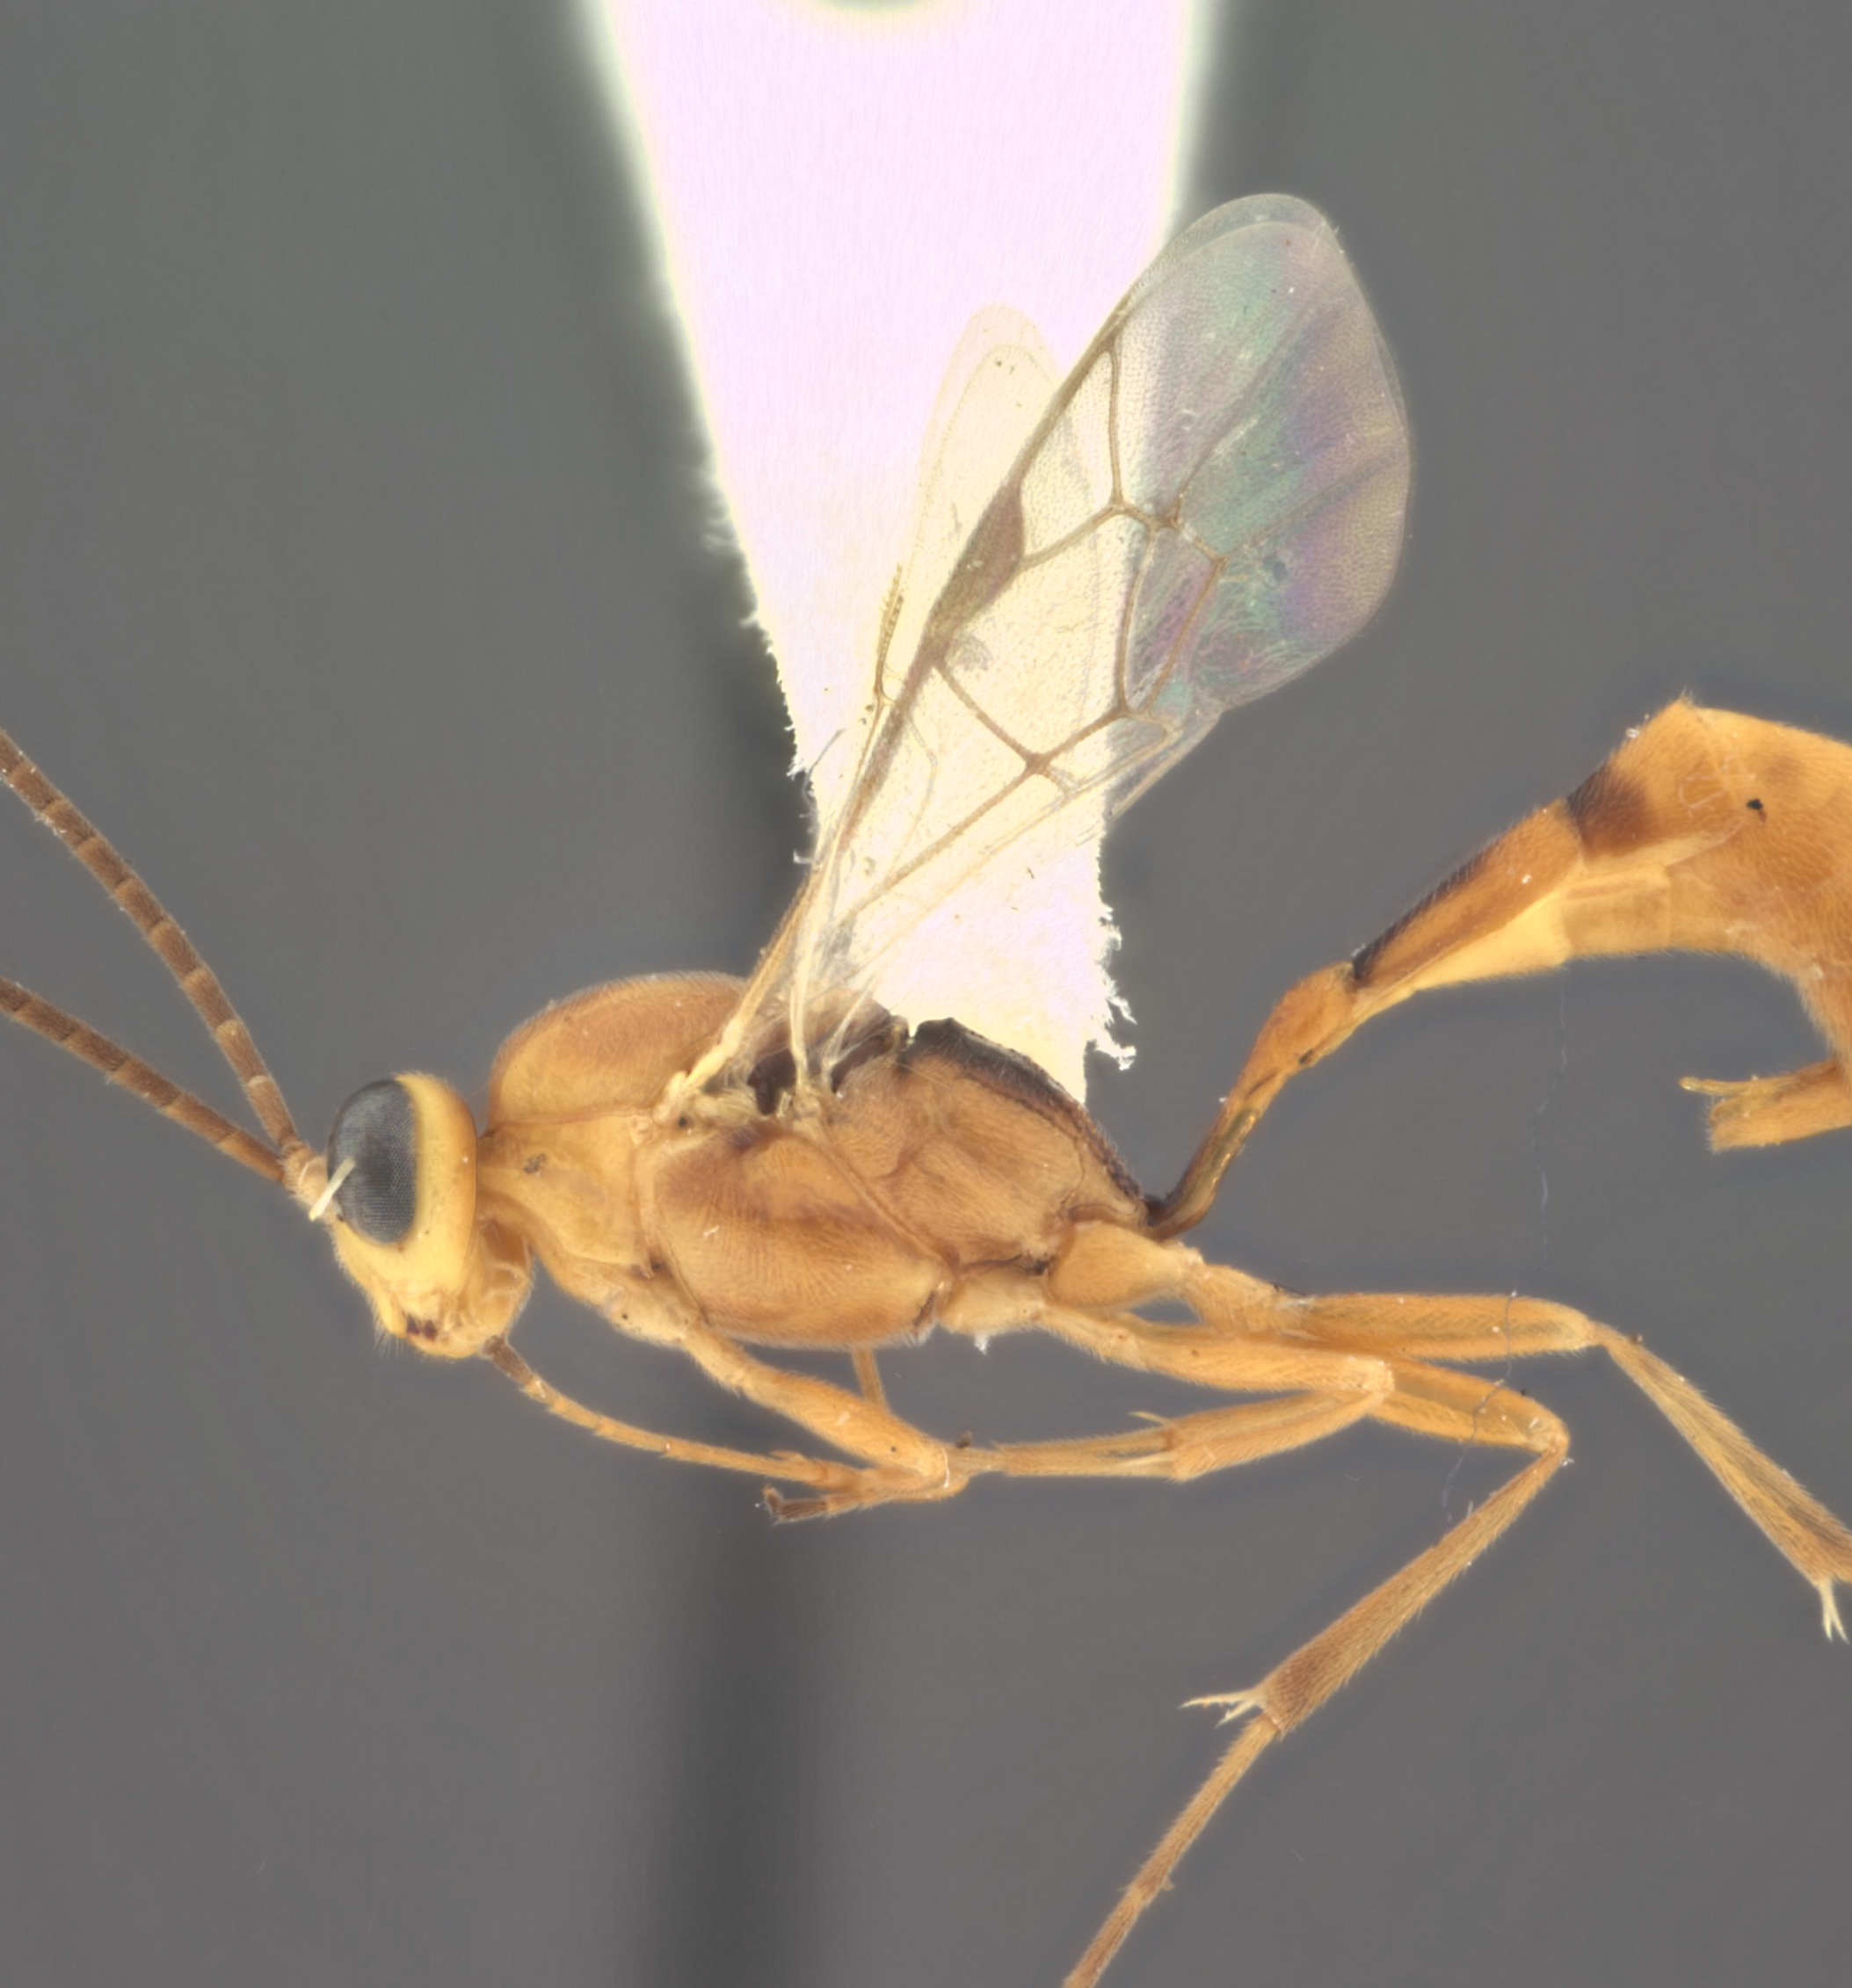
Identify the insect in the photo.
Temelucha palmi
